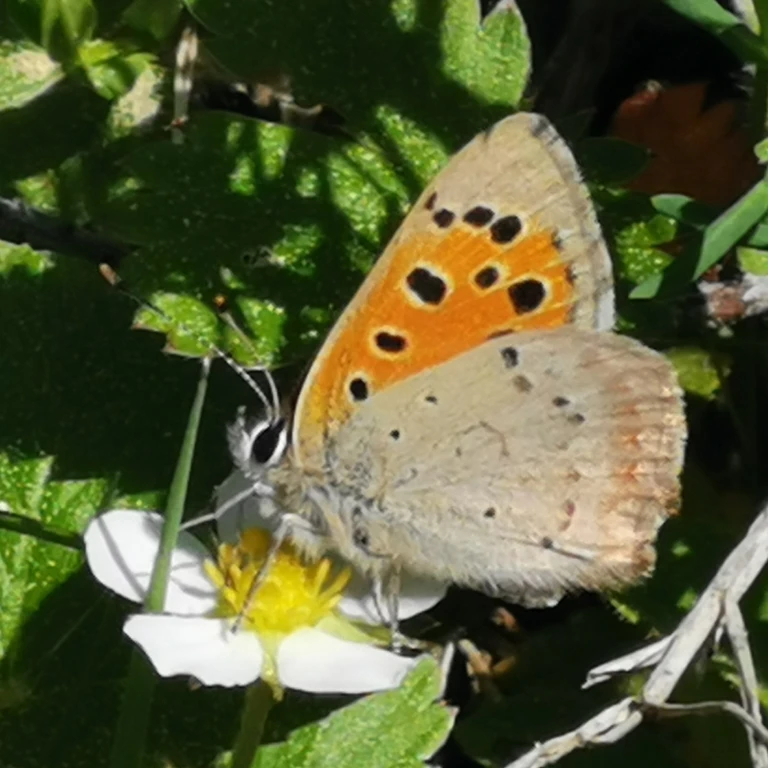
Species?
Lycaena phlaeas
